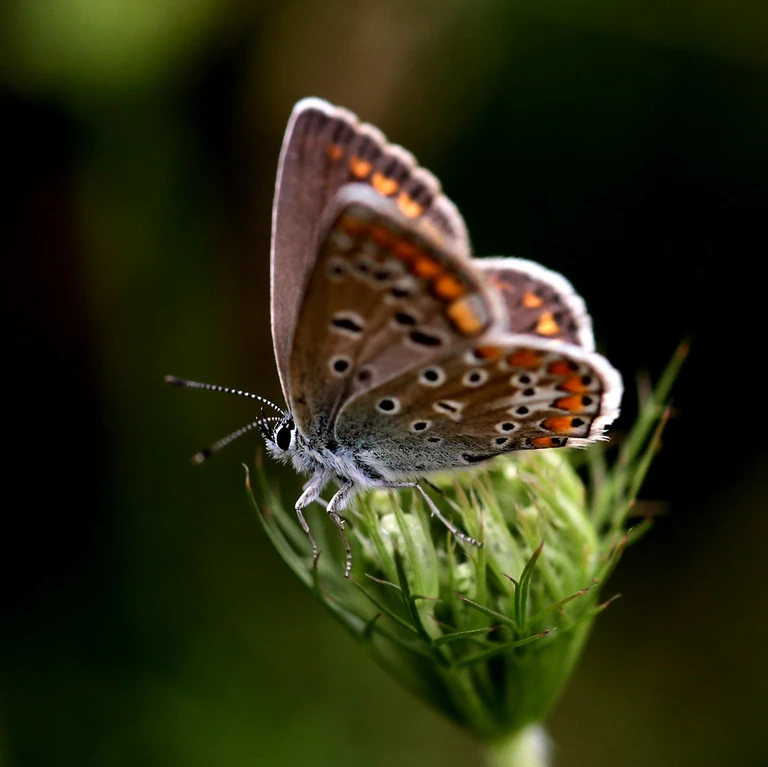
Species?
Polyommatus icarus
